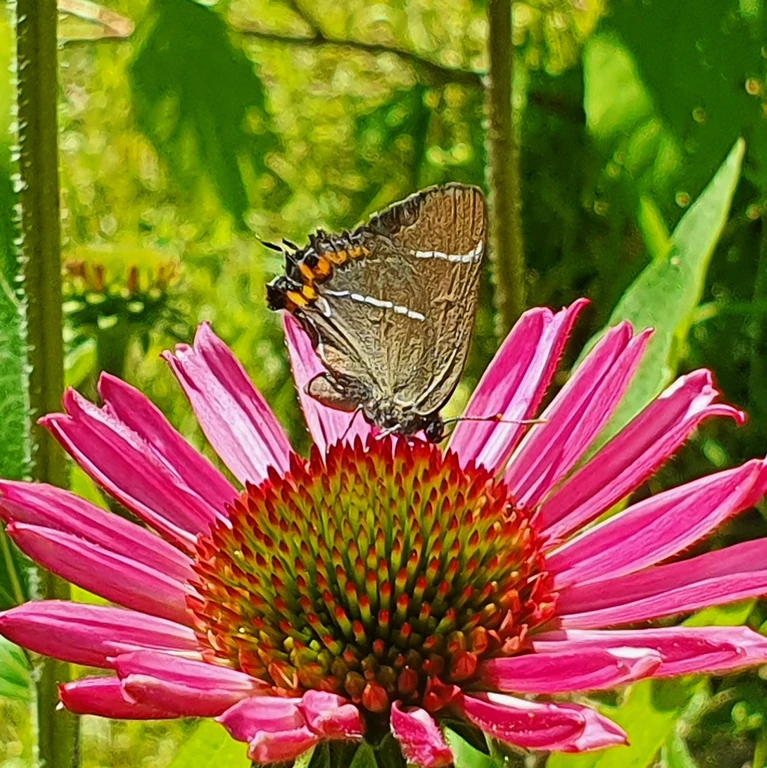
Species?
Satyrium w-album
